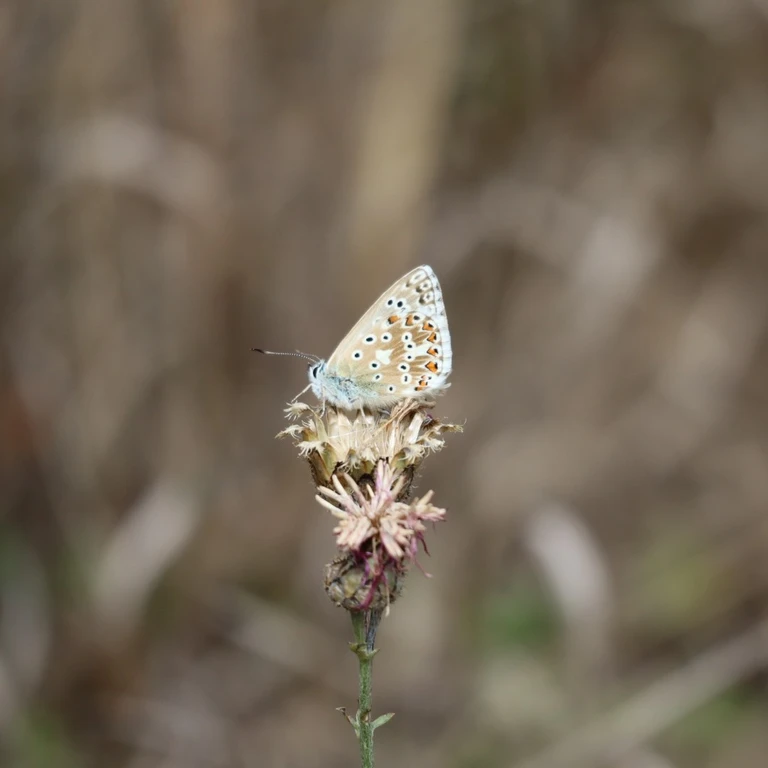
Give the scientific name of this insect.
Lysandra coridon
